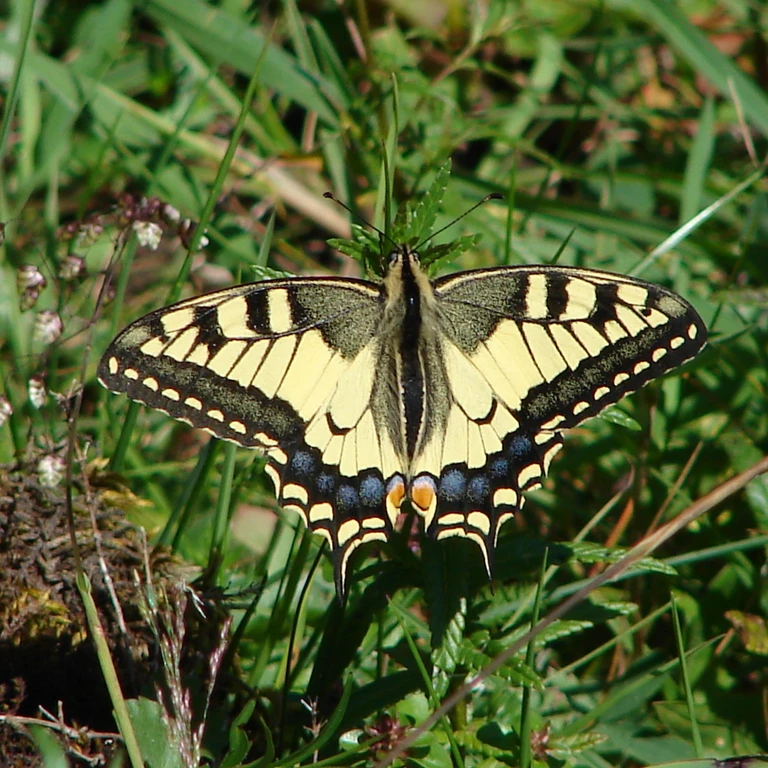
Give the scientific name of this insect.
Papilio machaon
